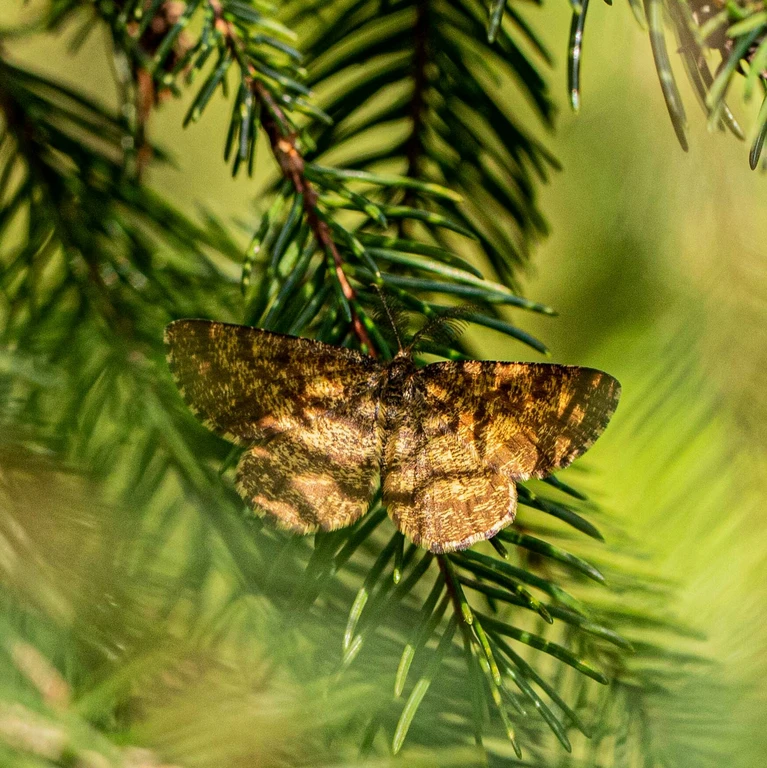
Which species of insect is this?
Ematurga atomaria
